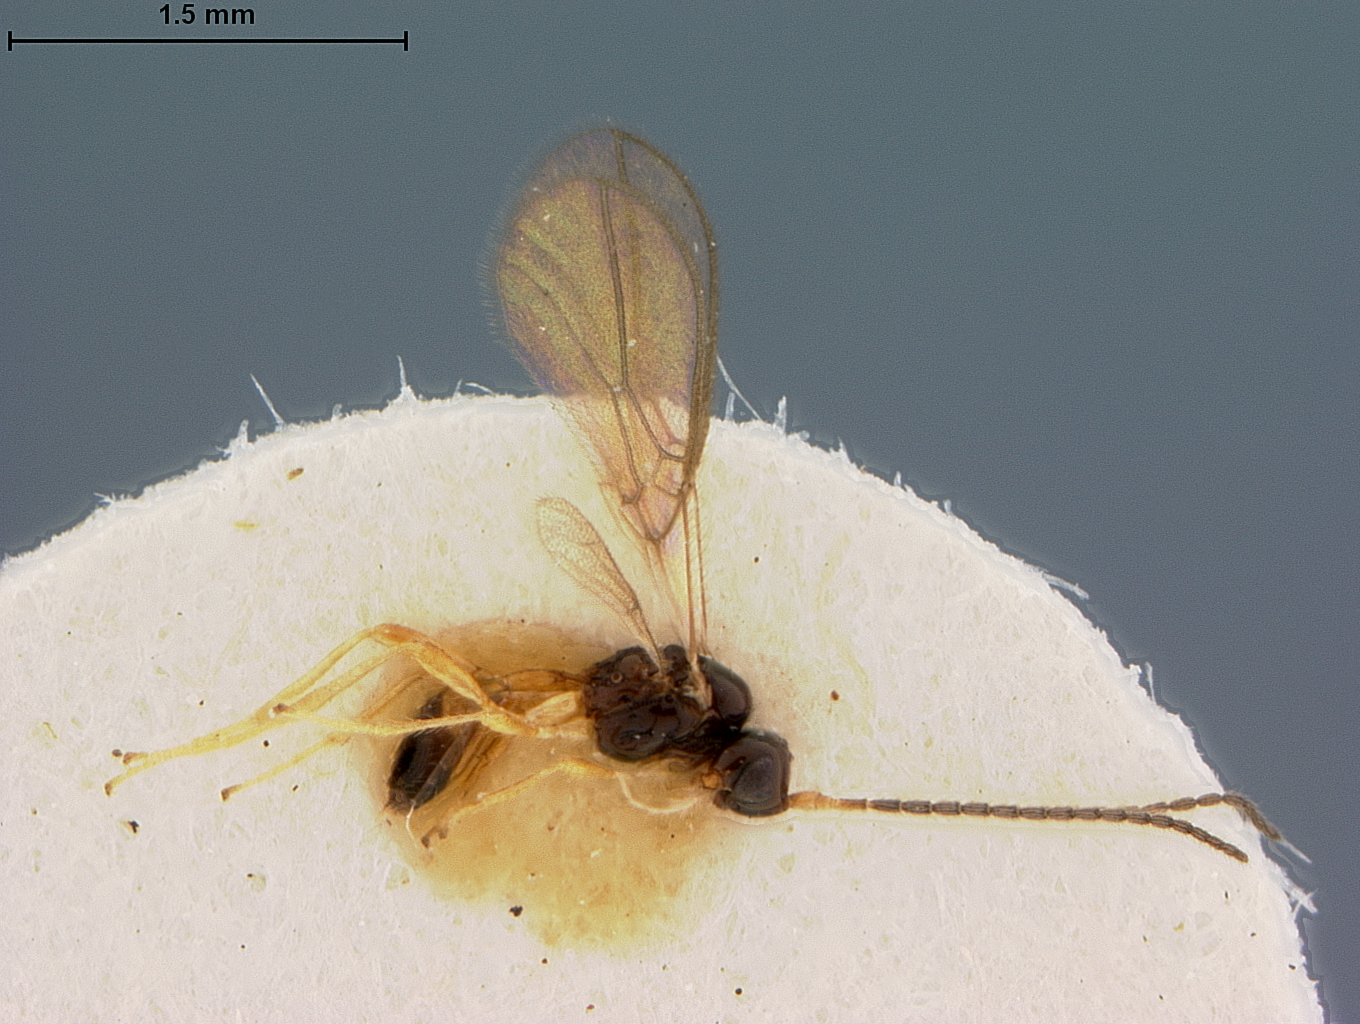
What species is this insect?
Aspilota girlanda
